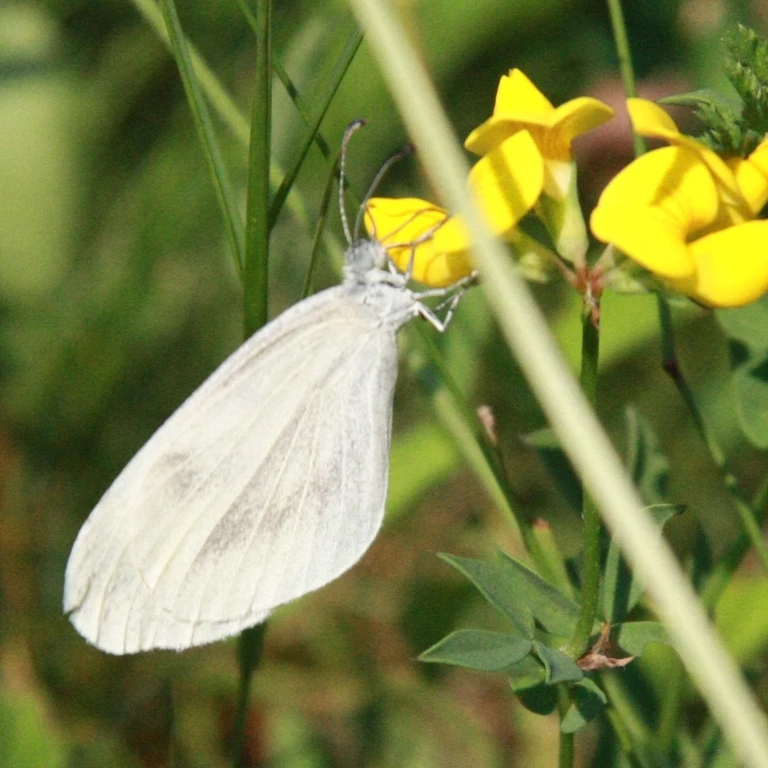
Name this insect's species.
Leptidea sinapis/juvernica
